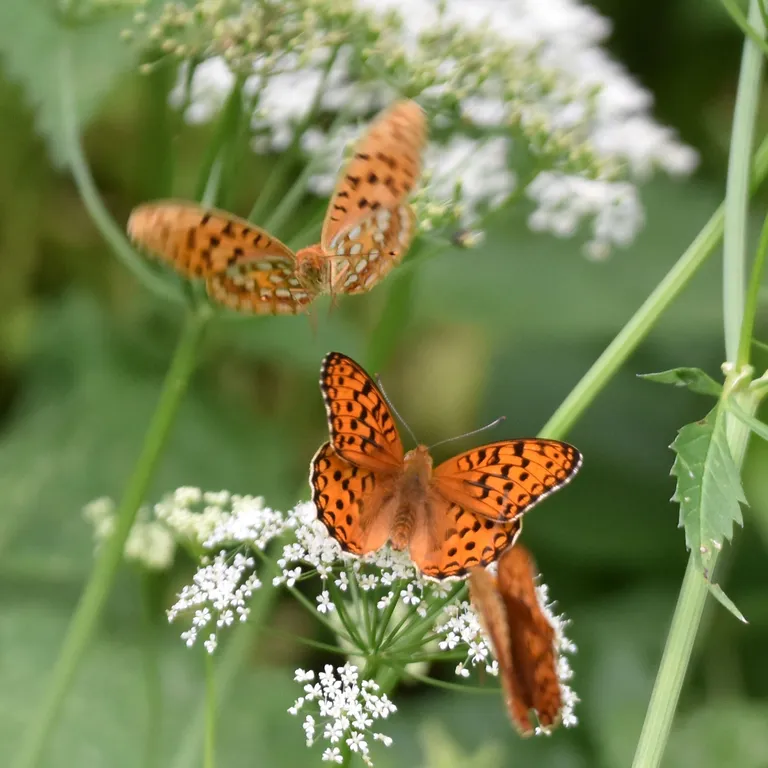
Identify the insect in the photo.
Fabriciana adippe
